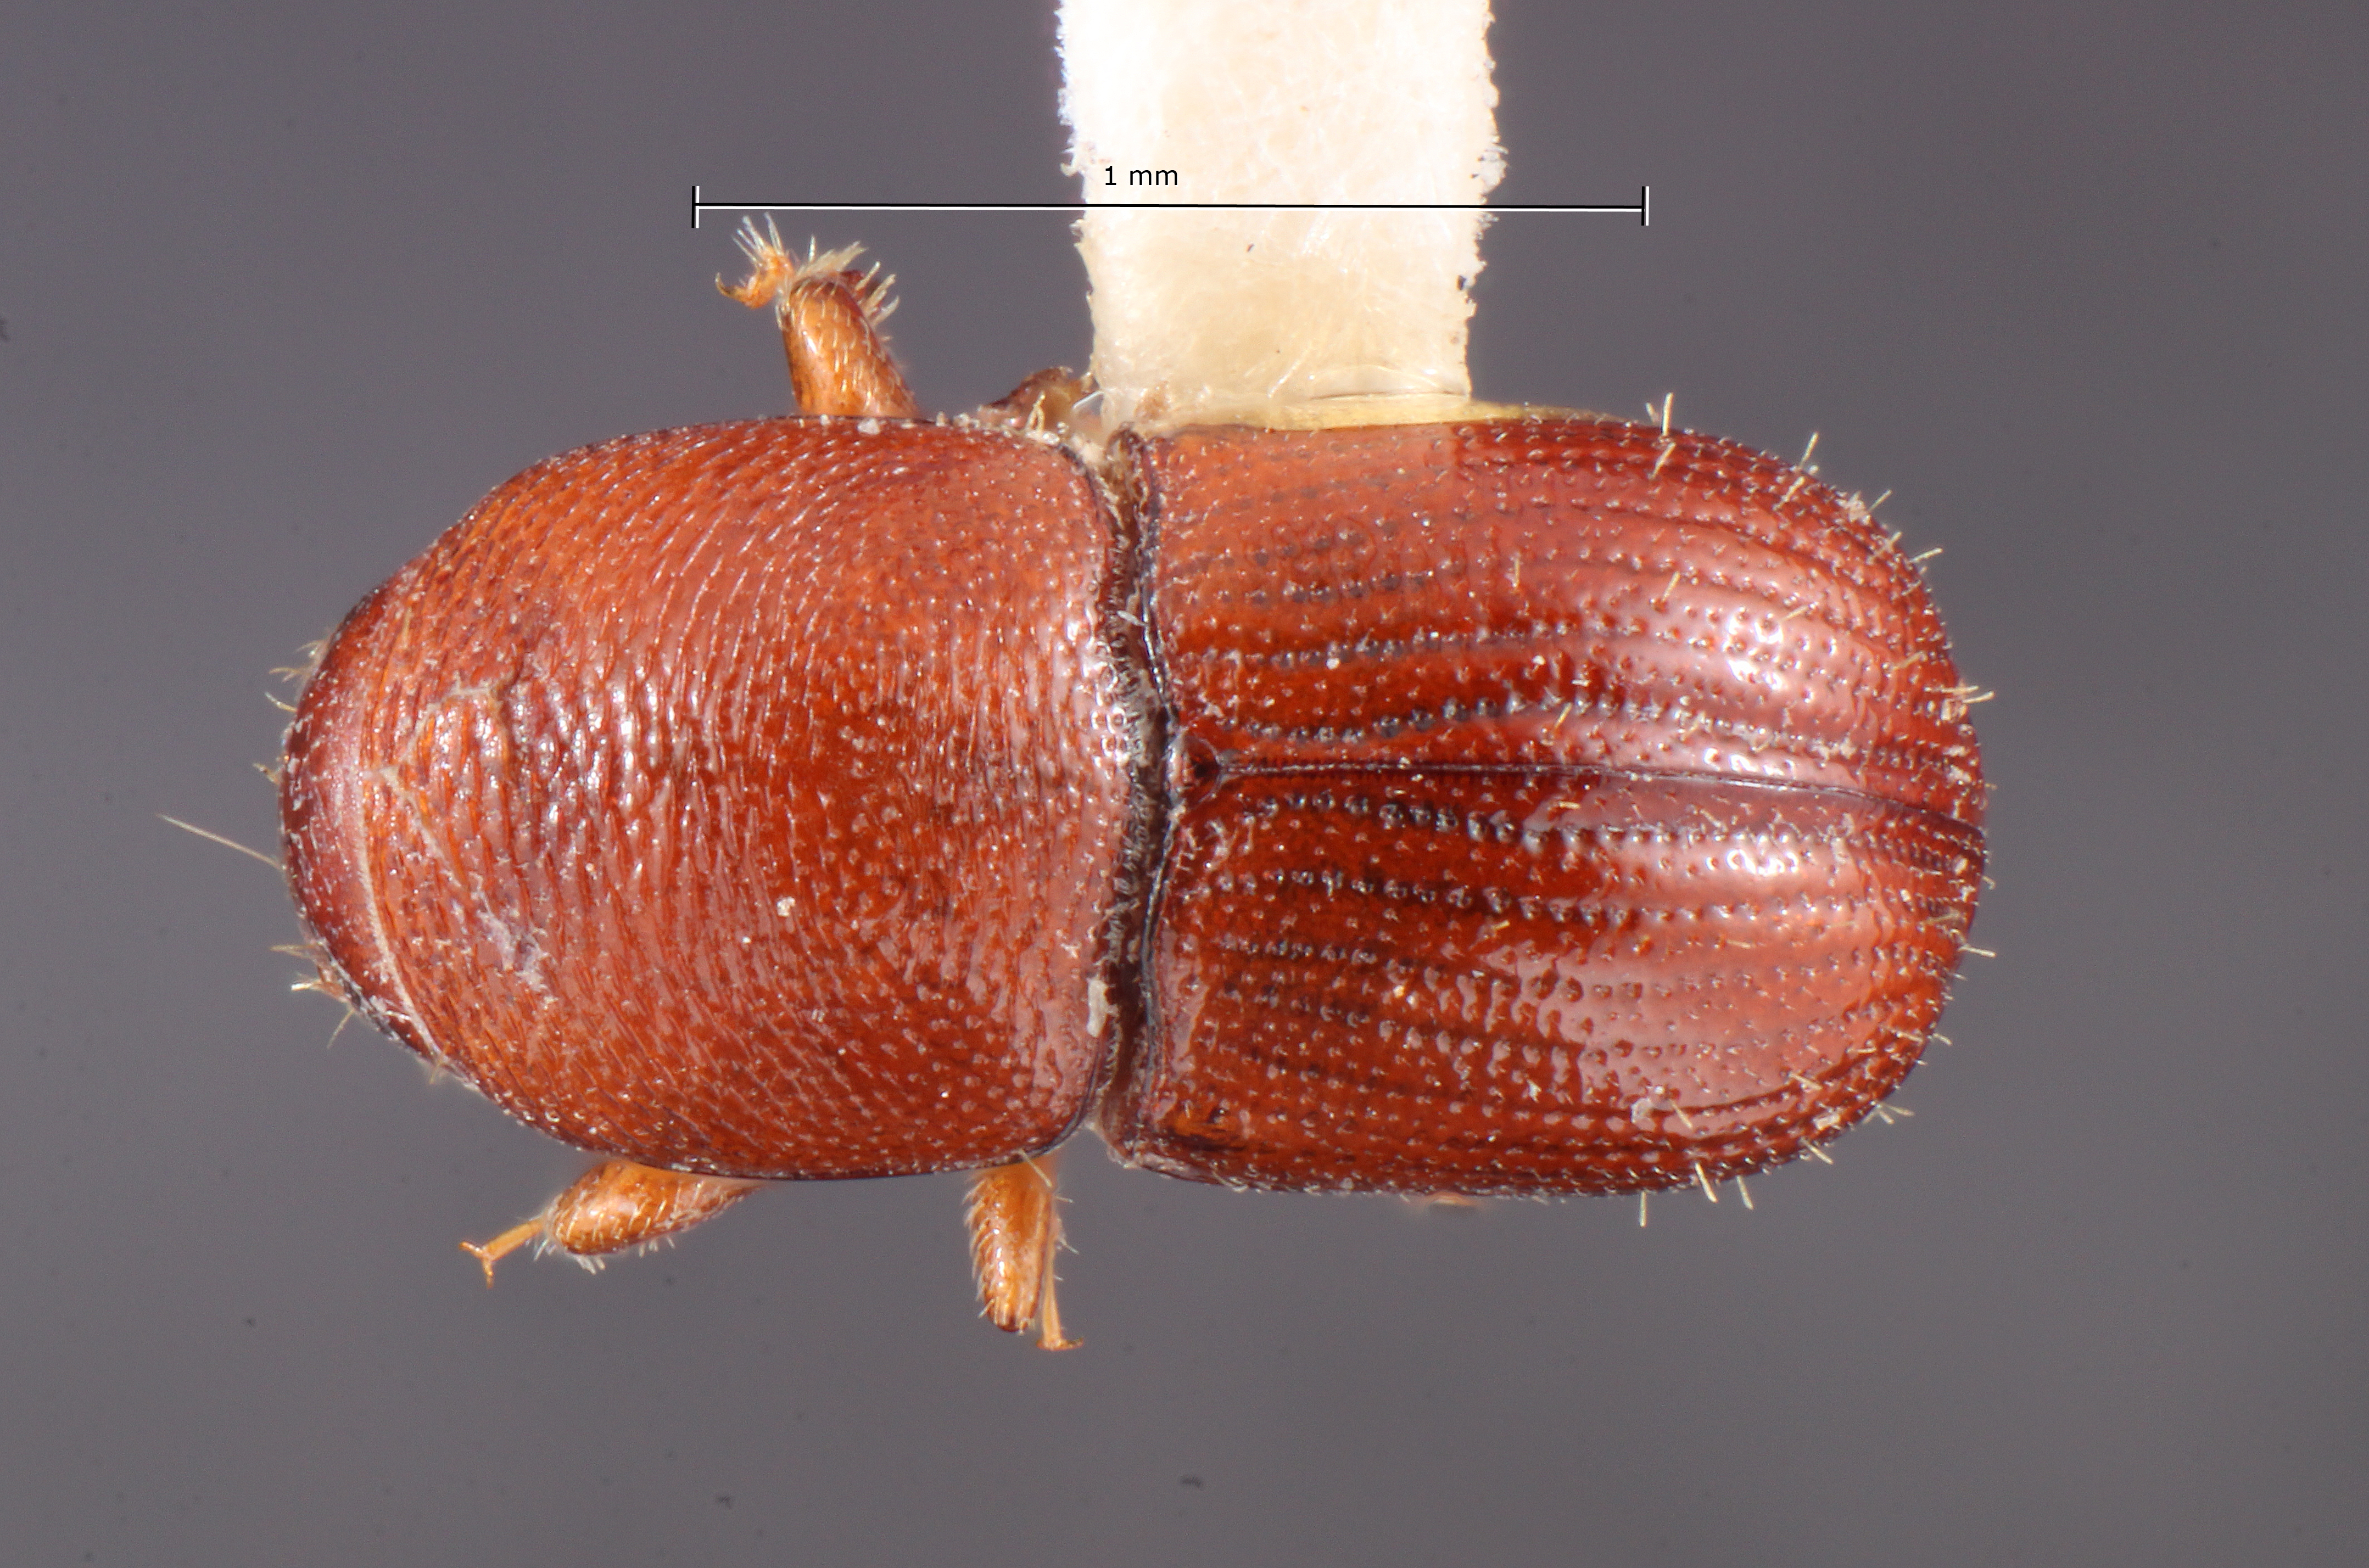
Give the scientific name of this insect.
Prionosceles spadix
